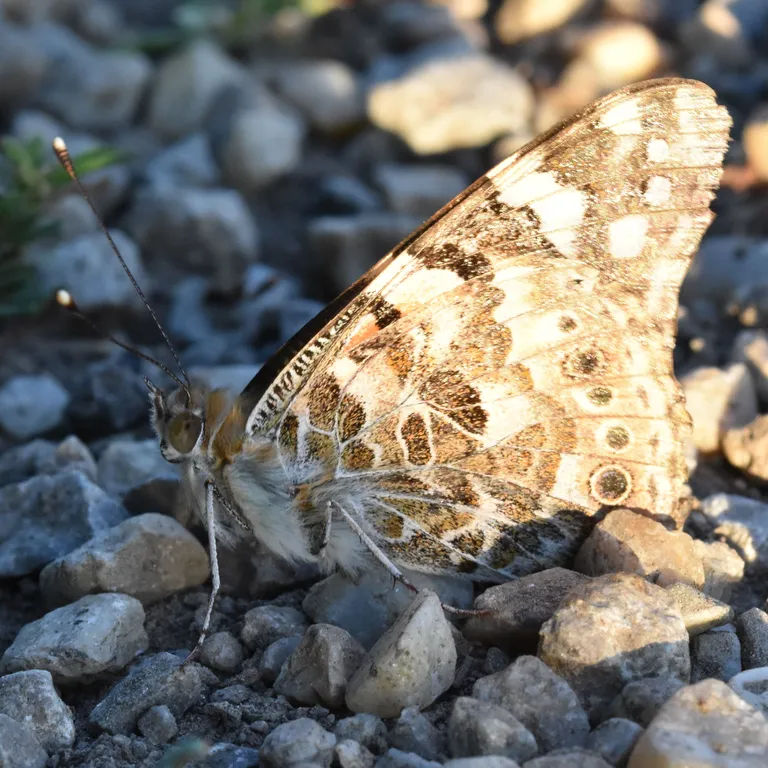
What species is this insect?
Vanessa cardui
